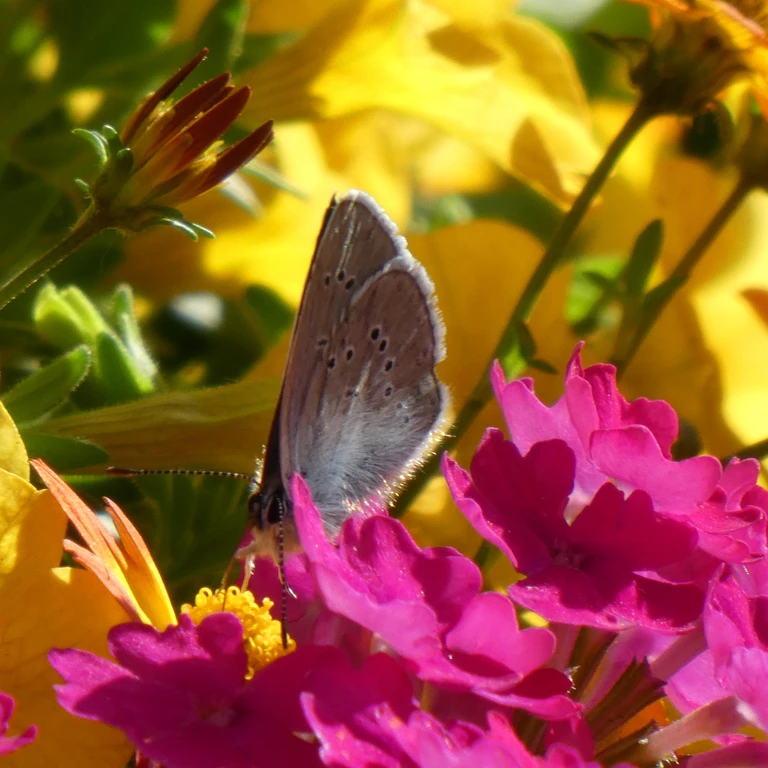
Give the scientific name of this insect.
Cyaniris semiargus
